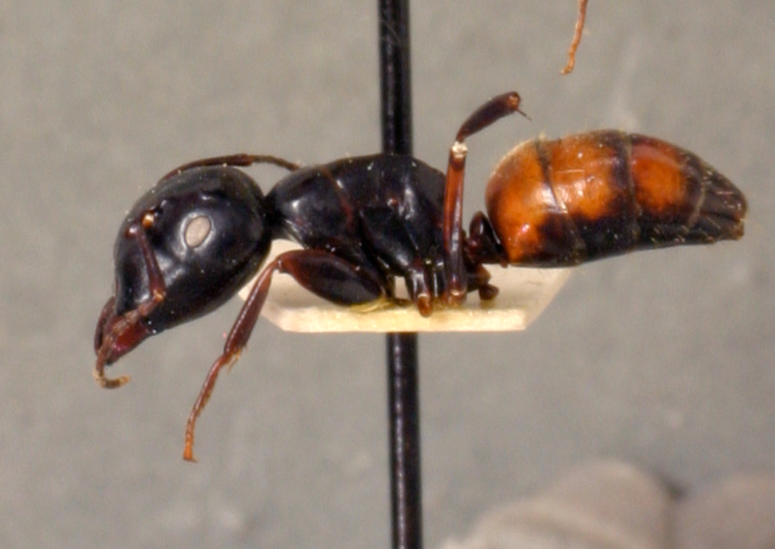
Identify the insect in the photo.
Camponotus maafui
